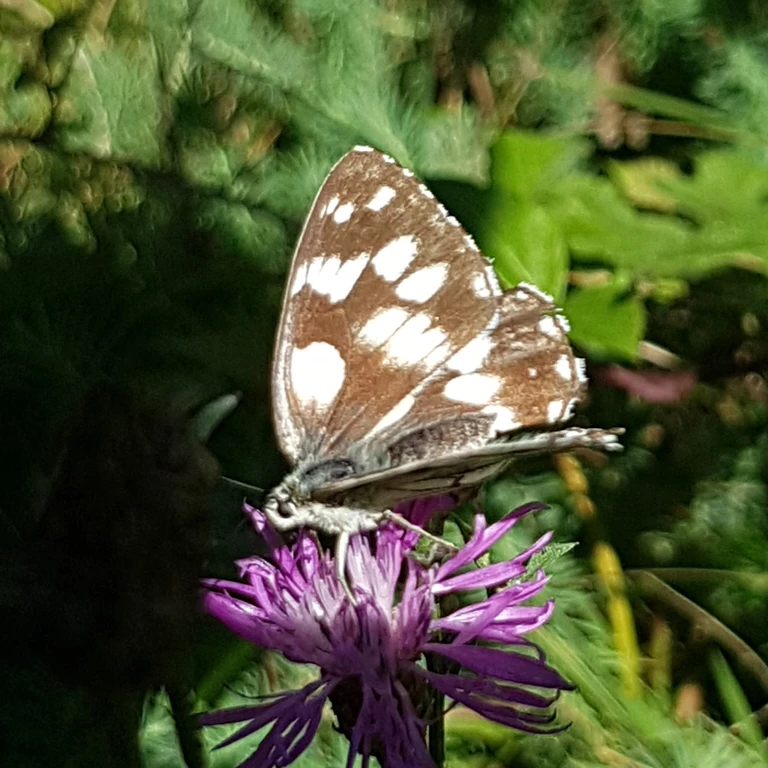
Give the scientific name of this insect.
Melanargia galathea
